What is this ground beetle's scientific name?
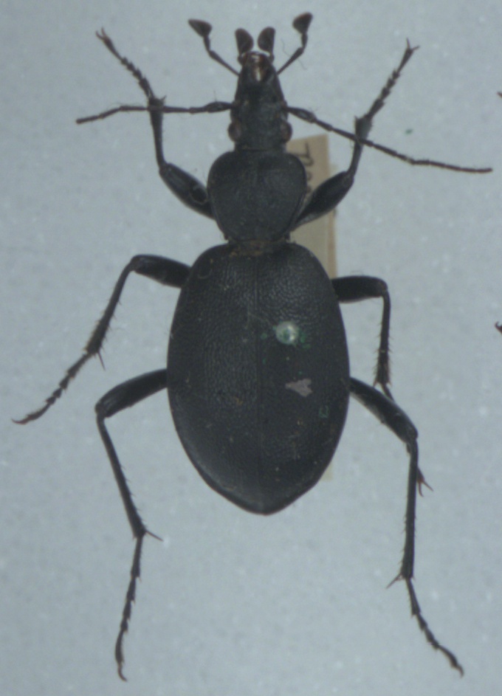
Cychrus caraboides
